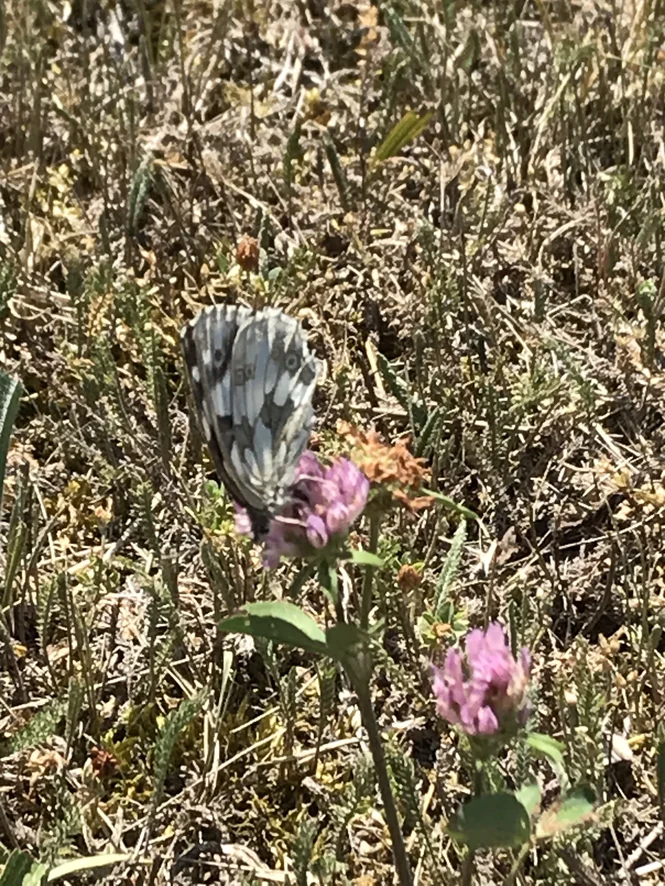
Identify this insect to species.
Melanargia galathea
